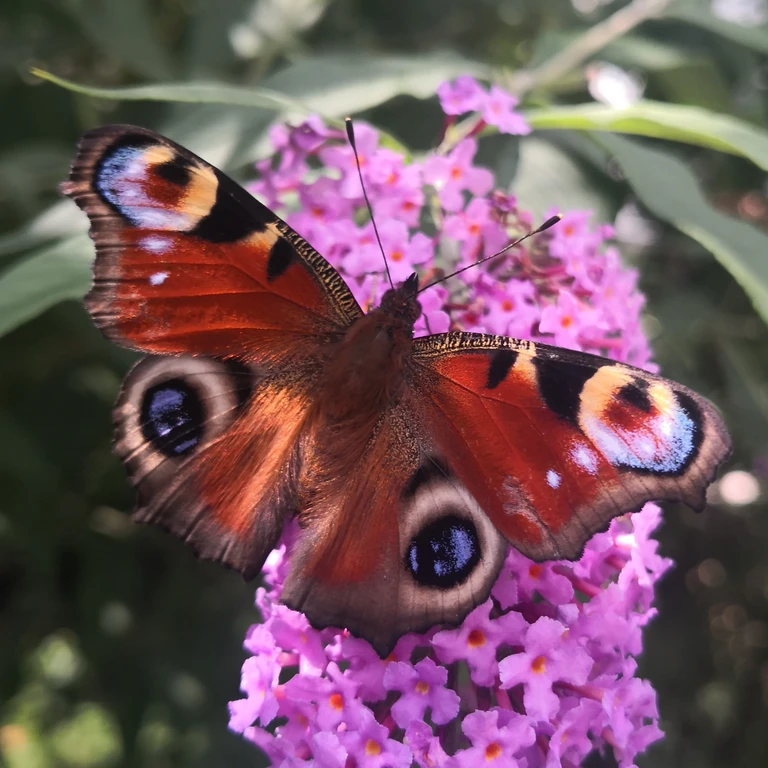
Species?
Aglais io
